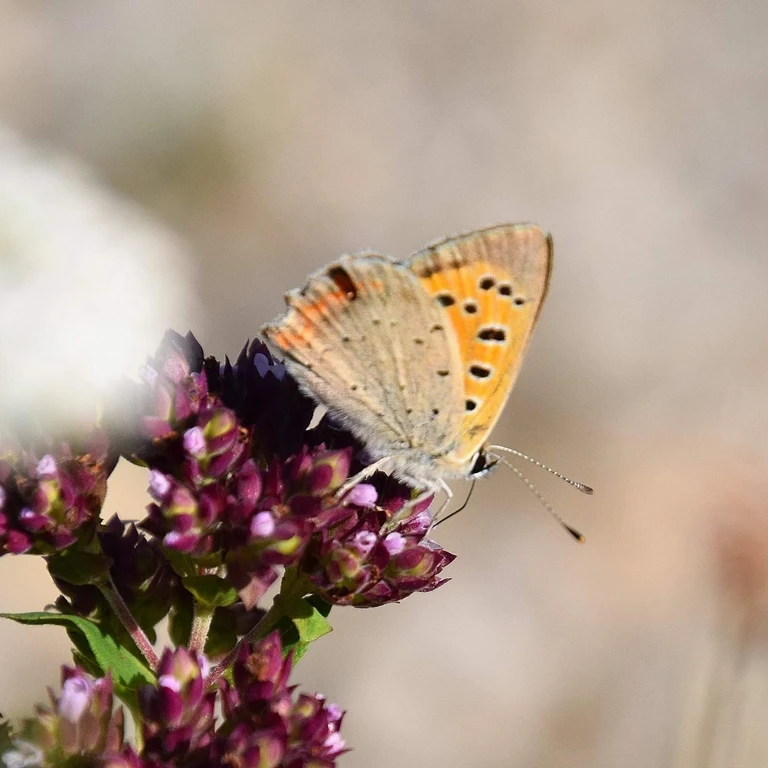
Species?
Lycaena phlaeas
